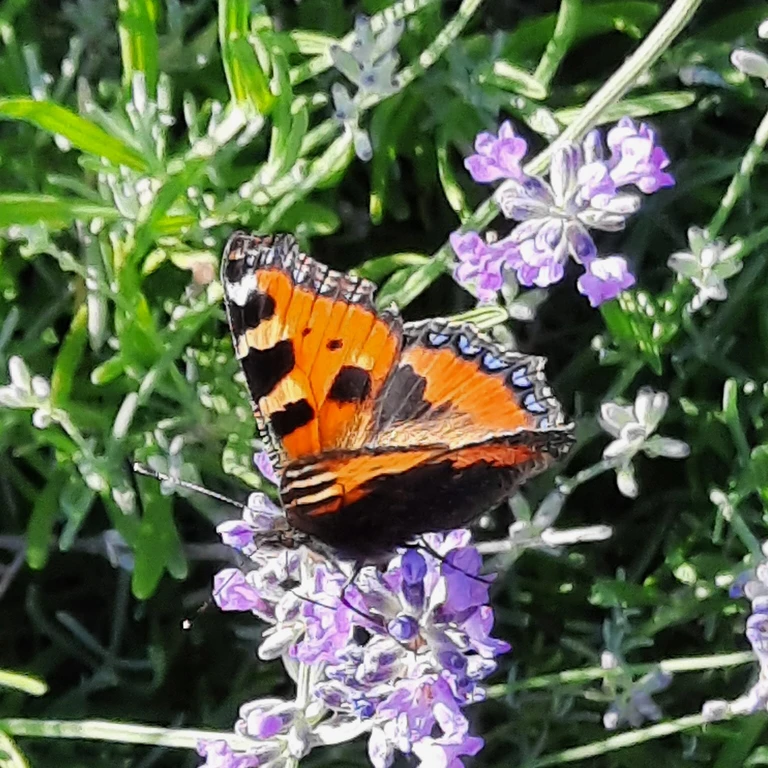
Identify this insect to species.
Aglais urticae
